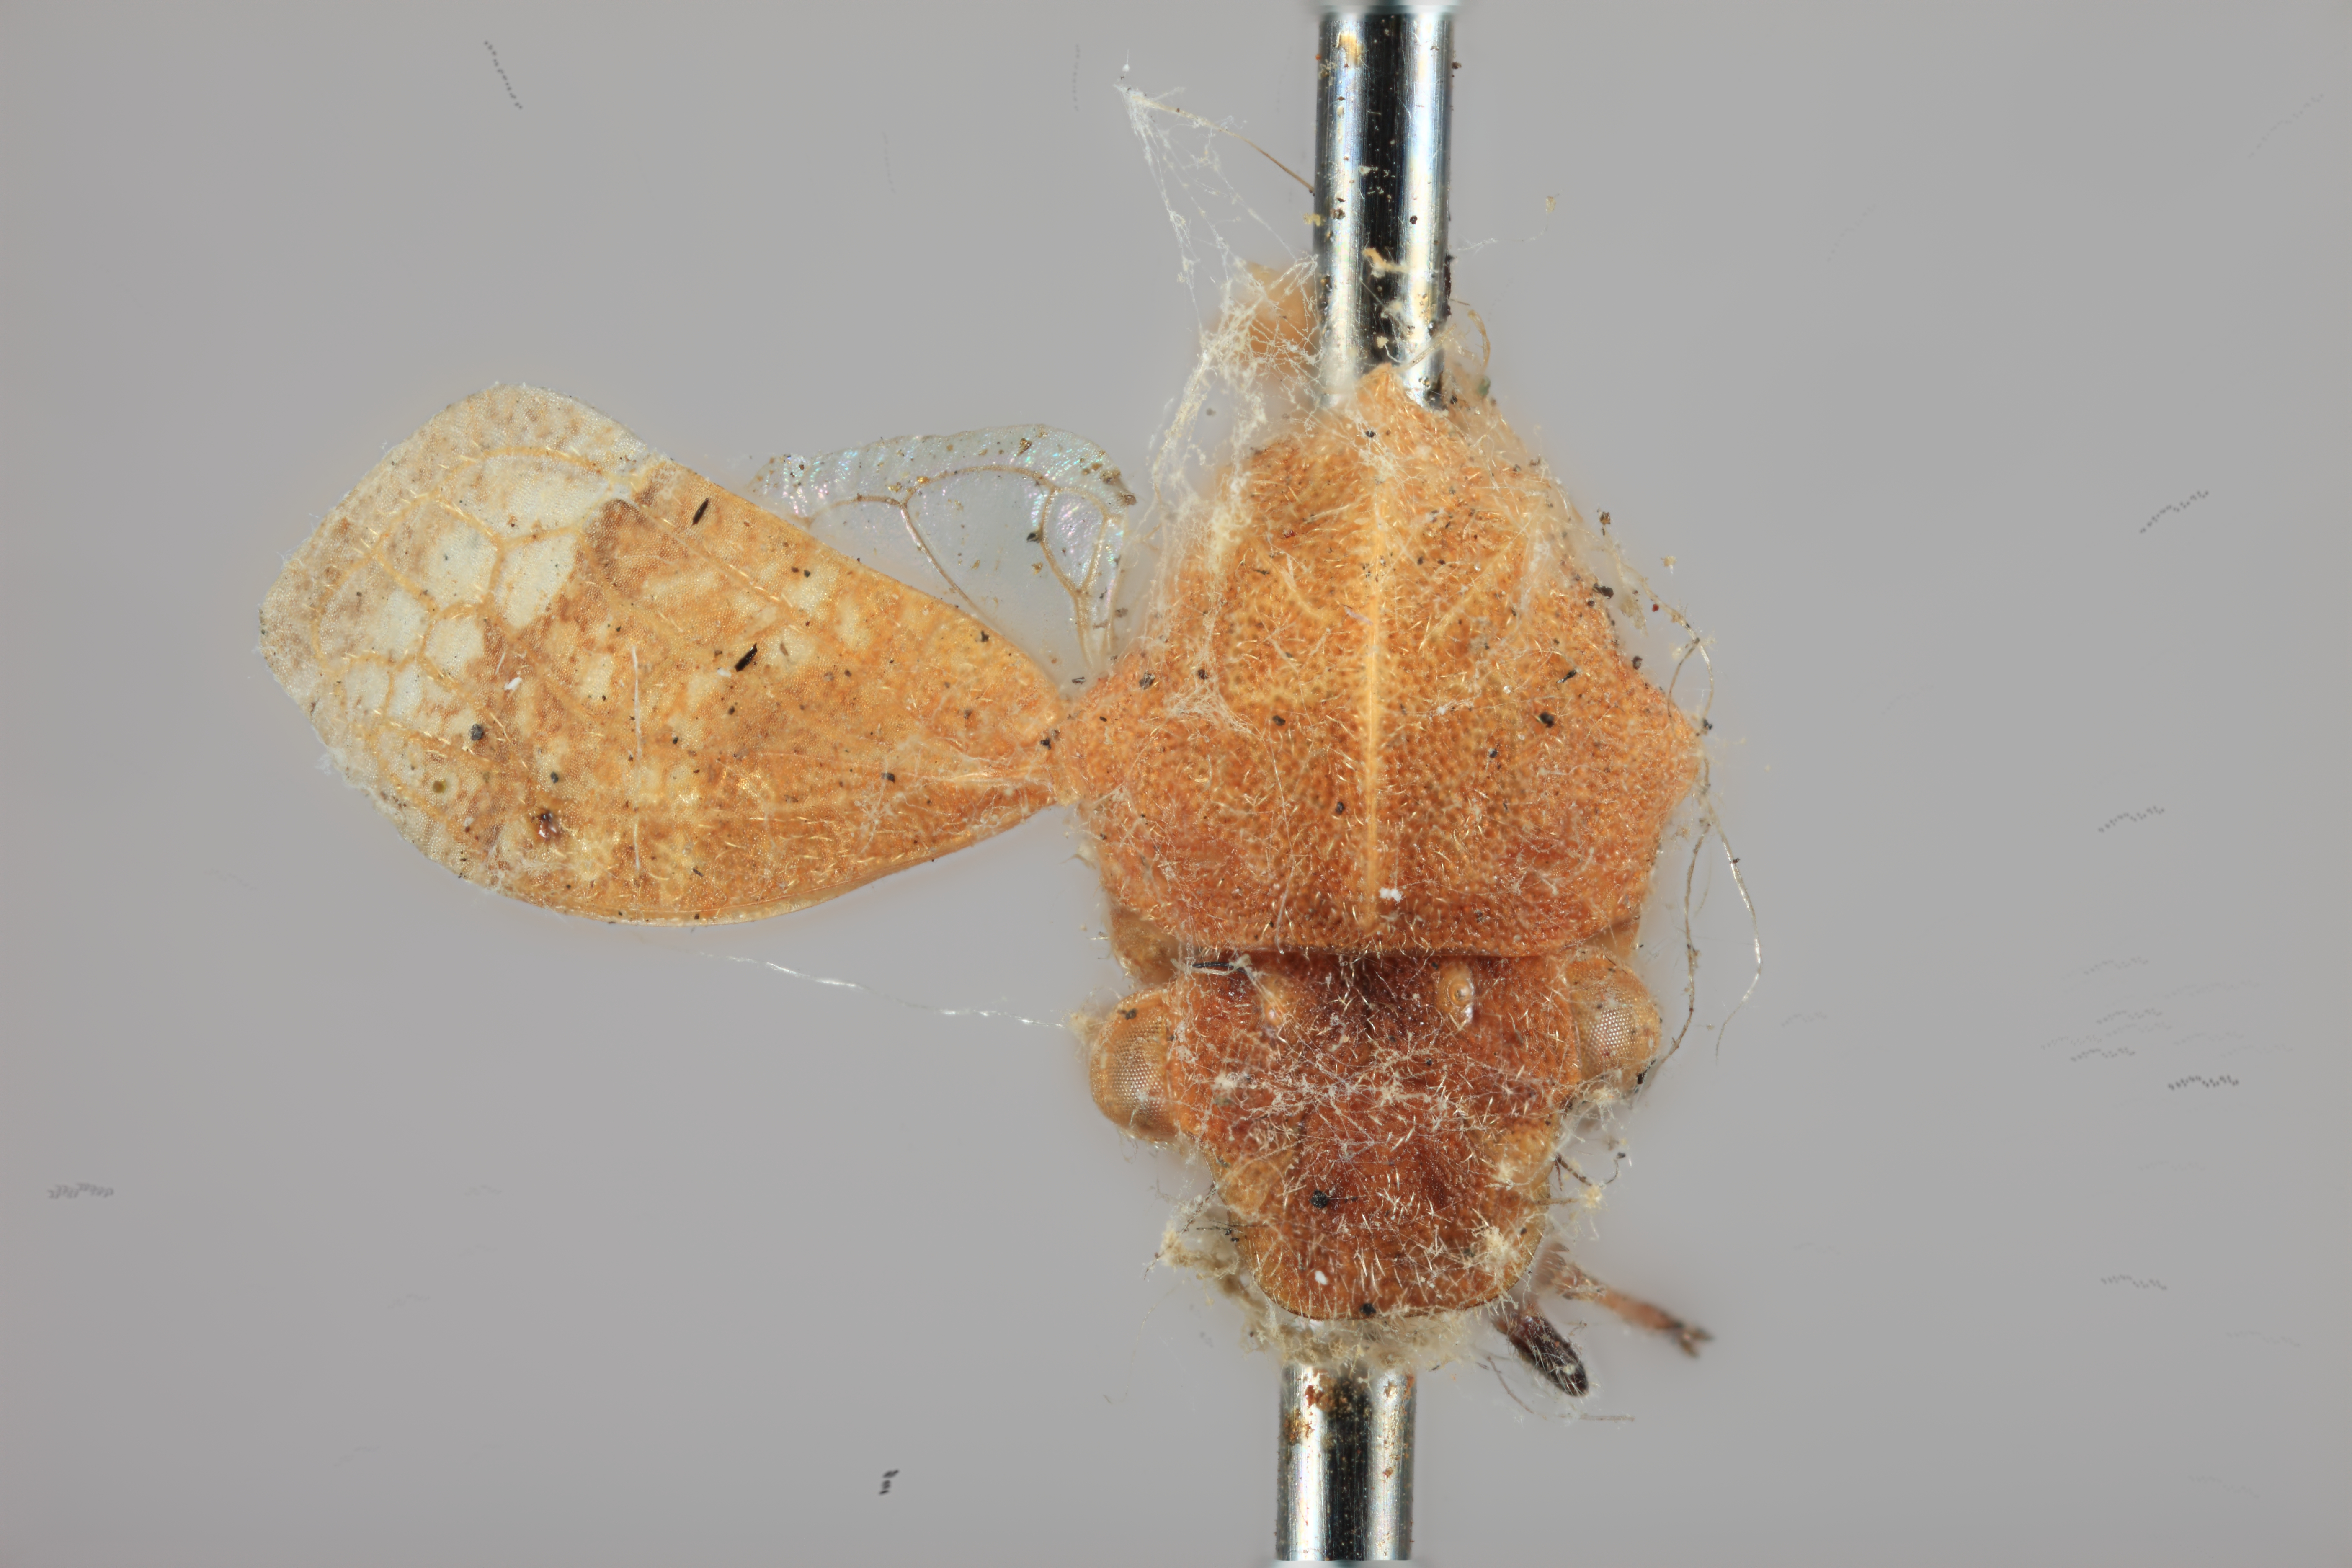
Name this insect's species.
Tropidoscyta ferruginipennis
